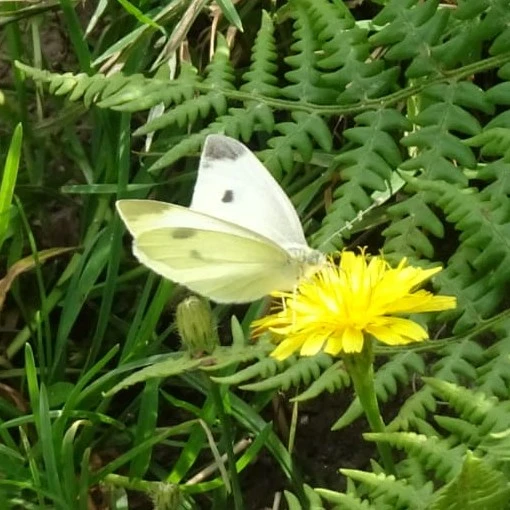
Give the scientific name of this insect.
Pieris rapae
